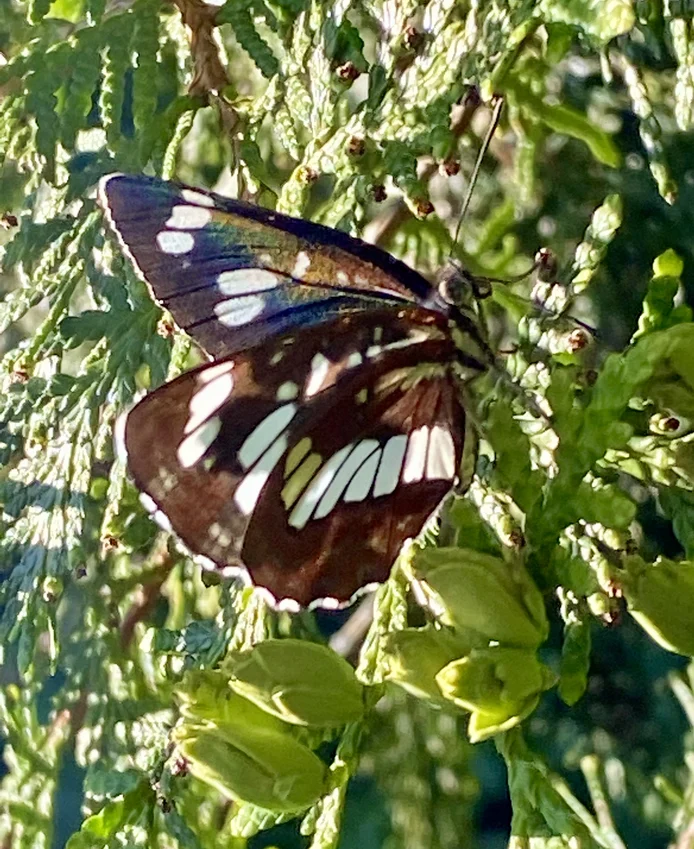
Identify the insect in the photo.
Neptis rivularis
